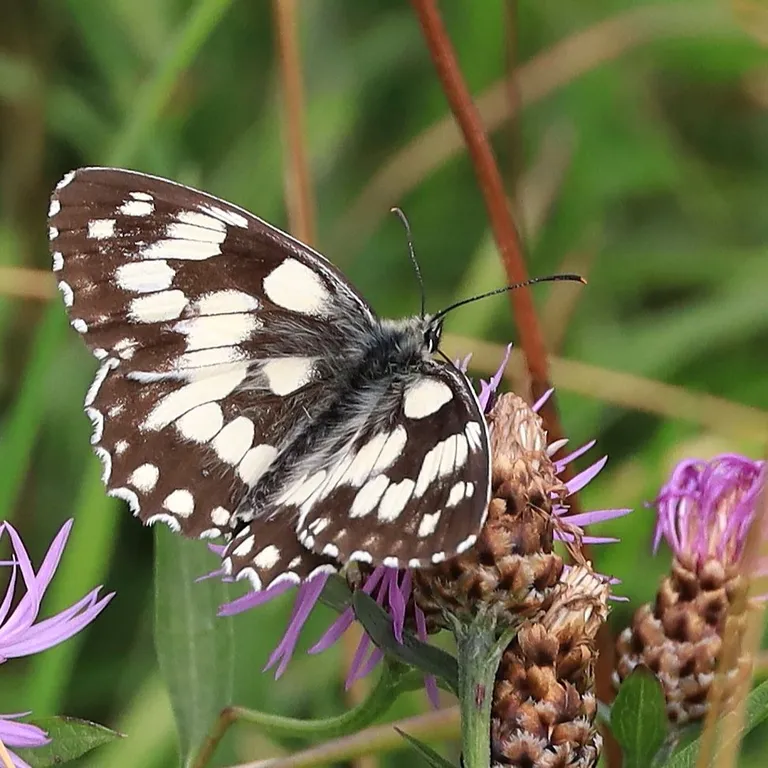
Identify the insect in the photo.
Melanargia galathea
